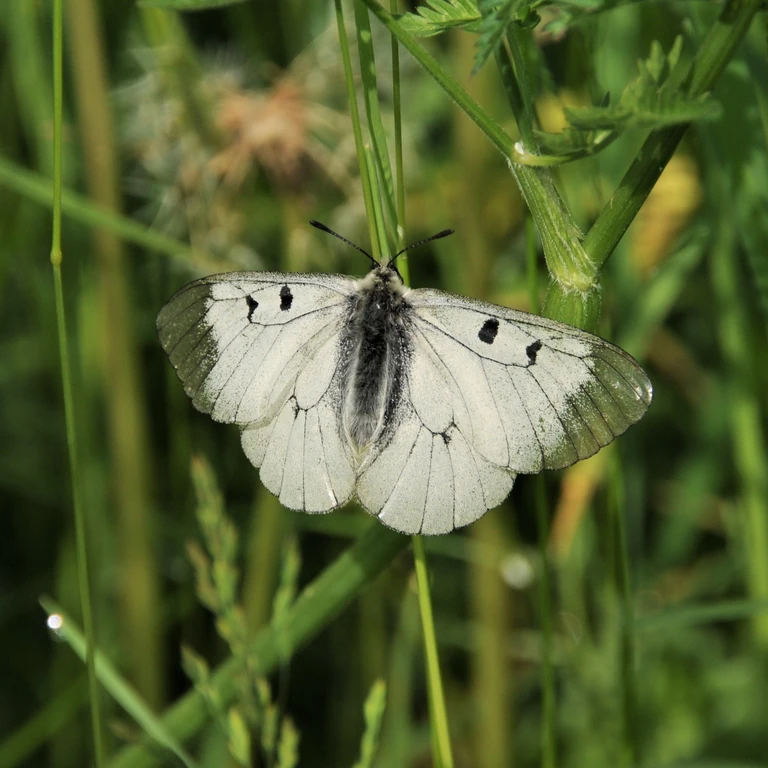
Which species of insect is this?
Parnassius mnemosyne
